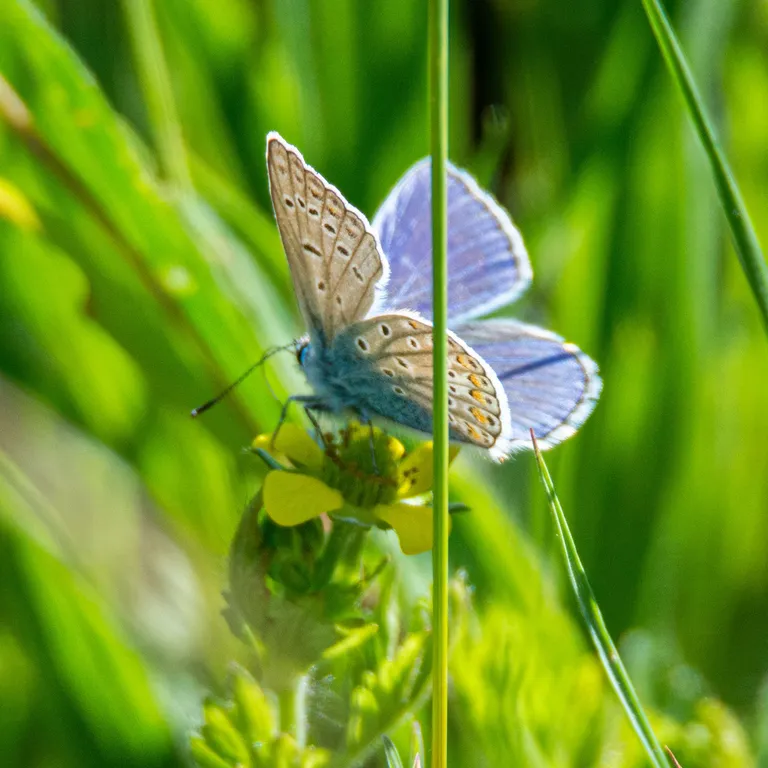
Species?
Polyommatus icarus
